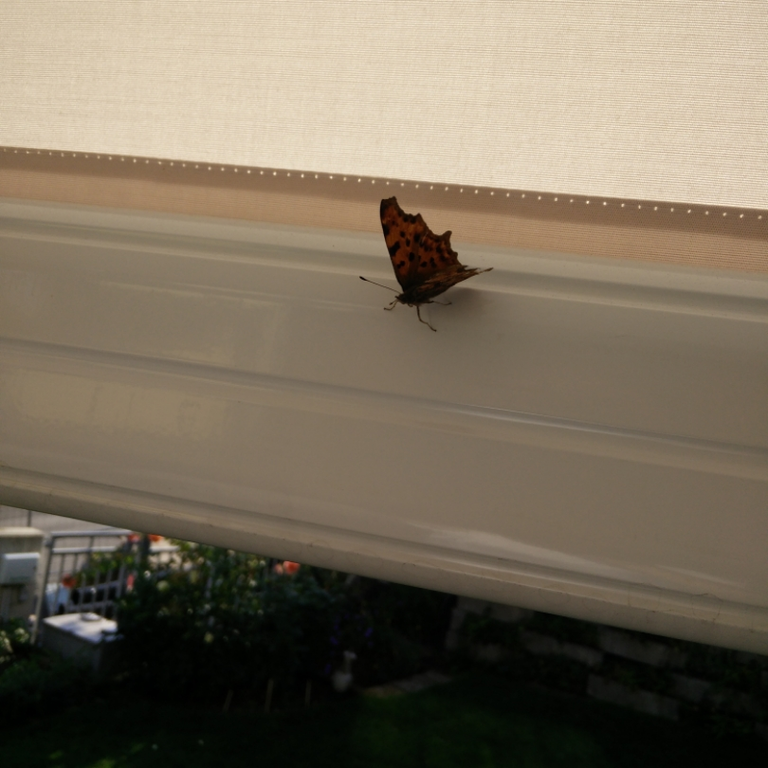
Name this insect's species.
Polygonia c-album
